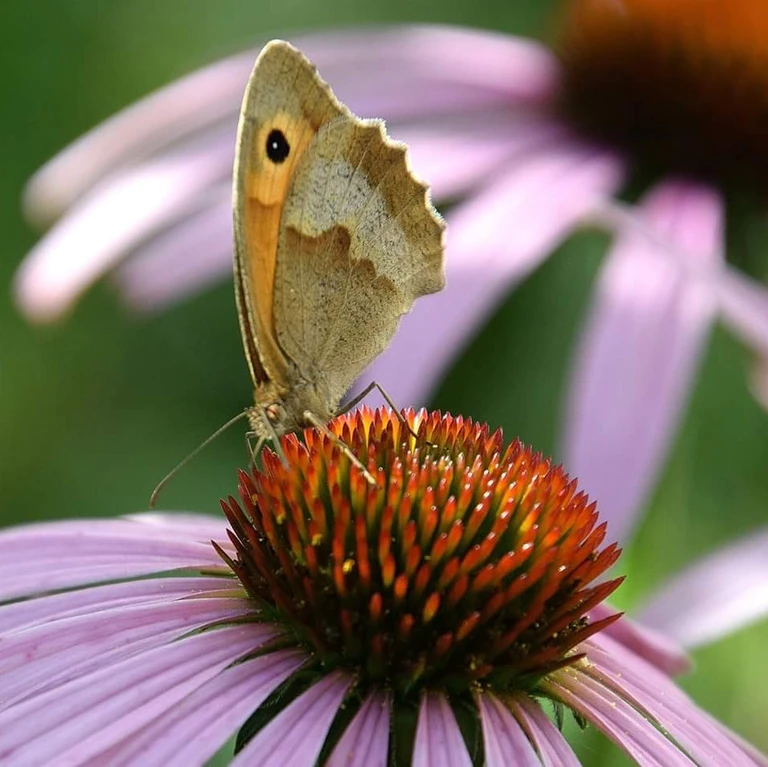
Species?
Maniola jurtina
